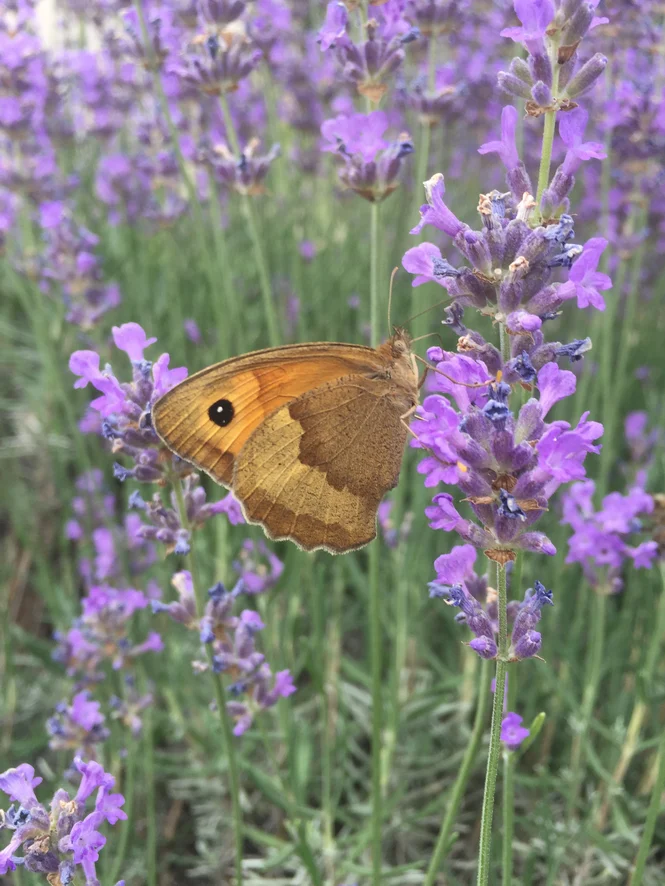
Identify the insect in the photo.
Maniola jurtina
